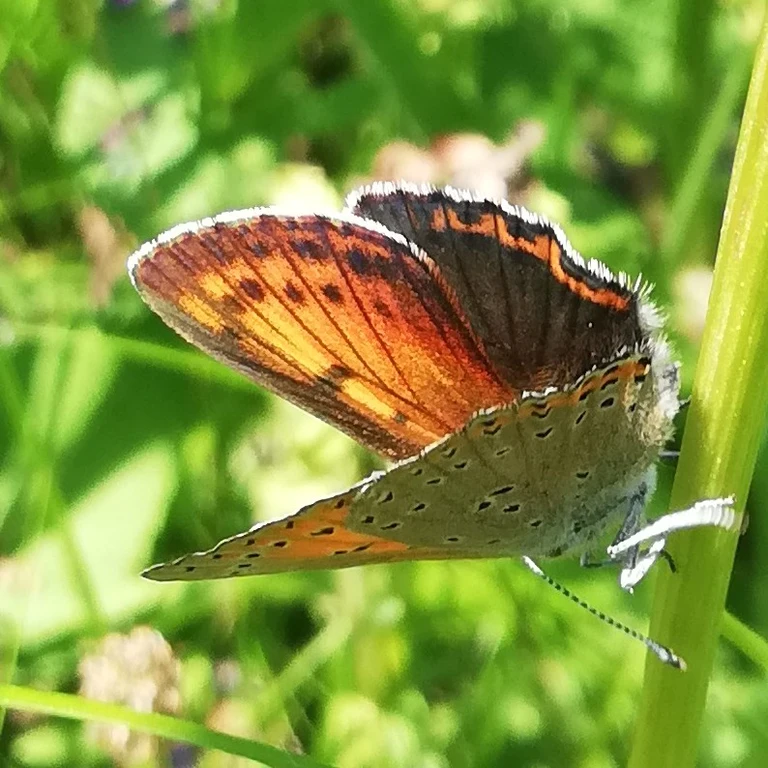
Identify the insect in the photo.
Lycaena hippothoe (also Palaeochrysophanus hippothoe)
